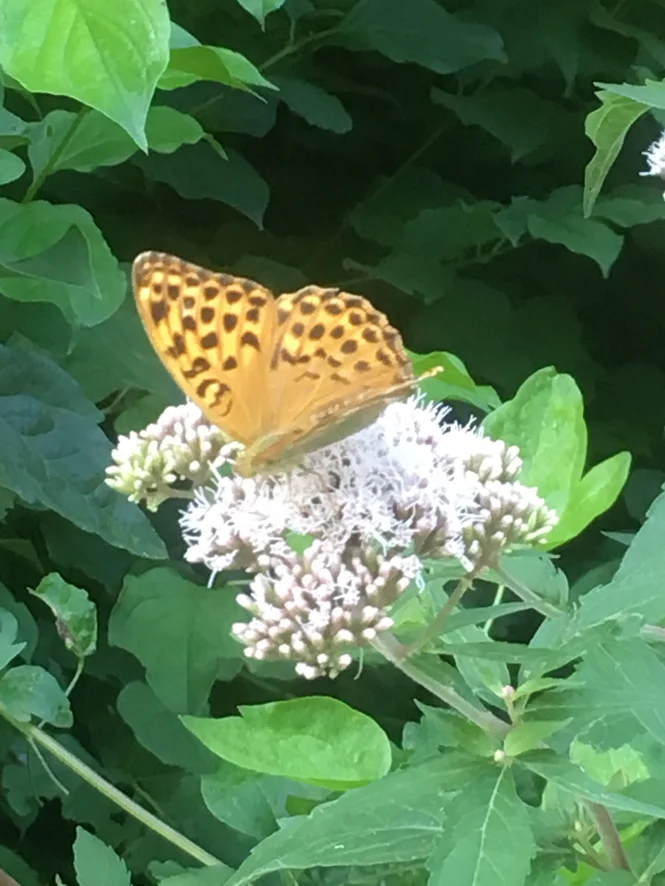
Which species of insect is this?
Argynnis paphia
